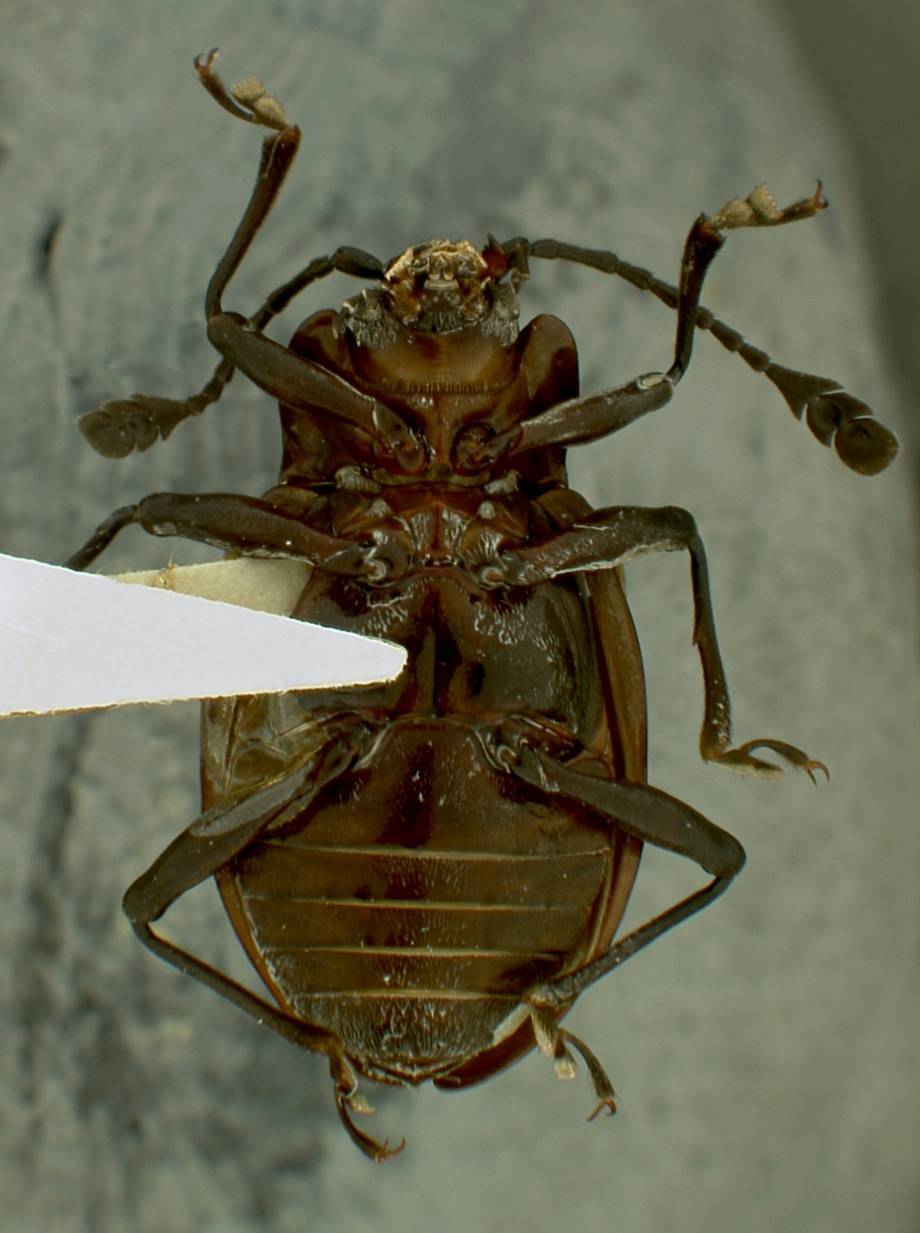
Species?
Engonius angustefasciatus
